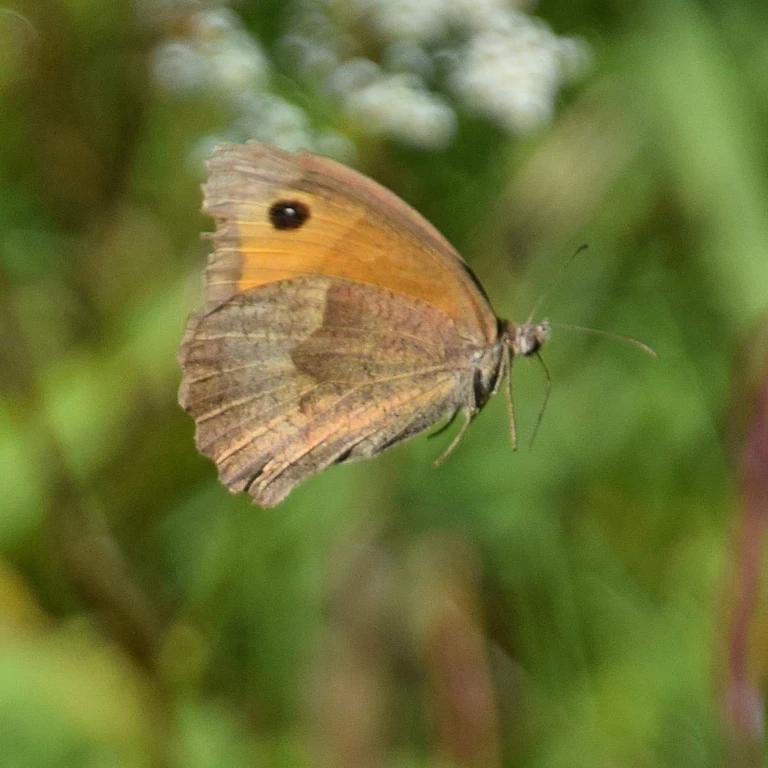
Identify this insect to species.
Maniola jurtina
